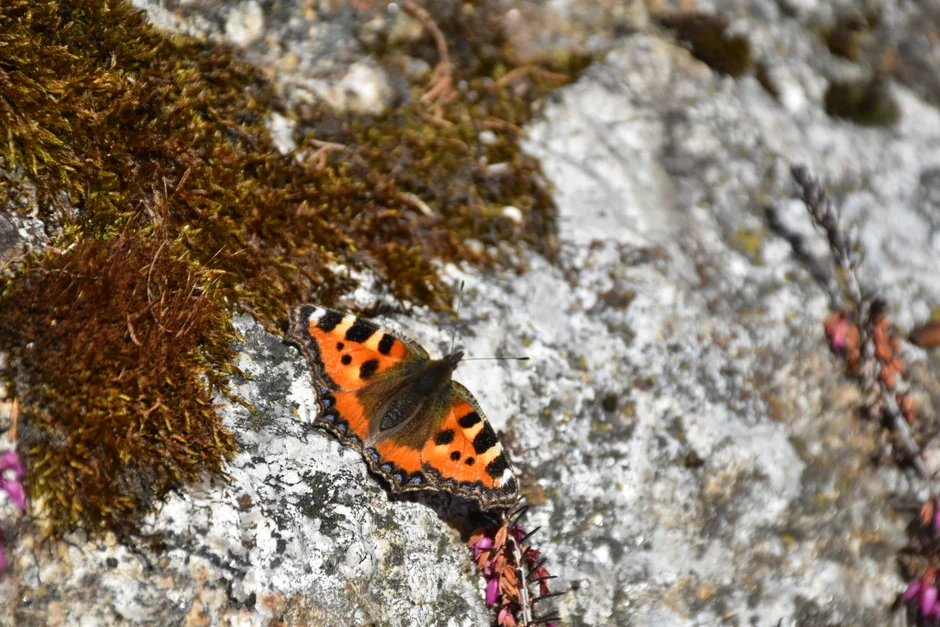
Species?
Aglais urticae
